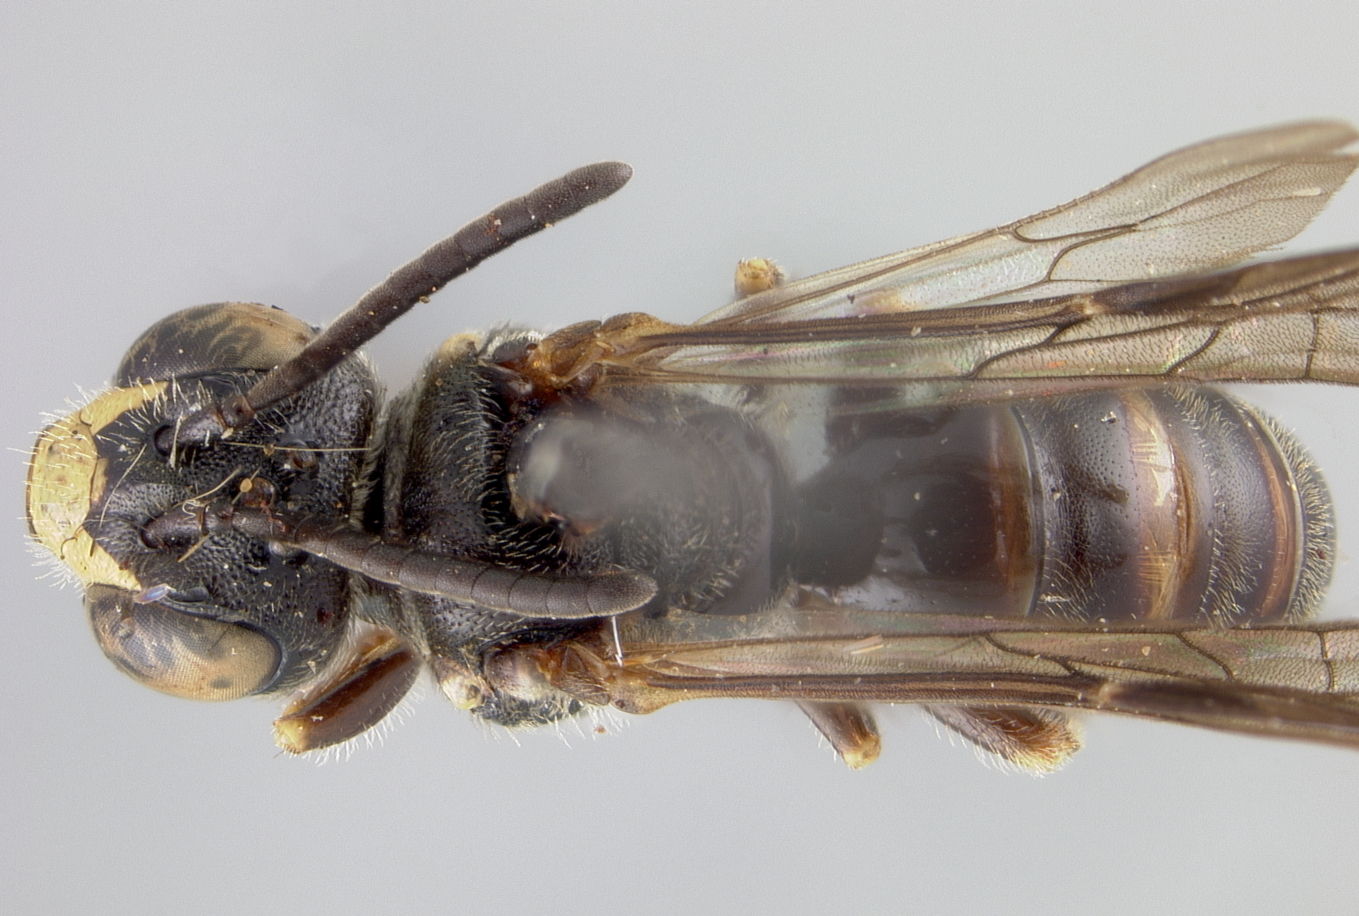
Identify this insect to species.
Heterosarus zamoranicus
